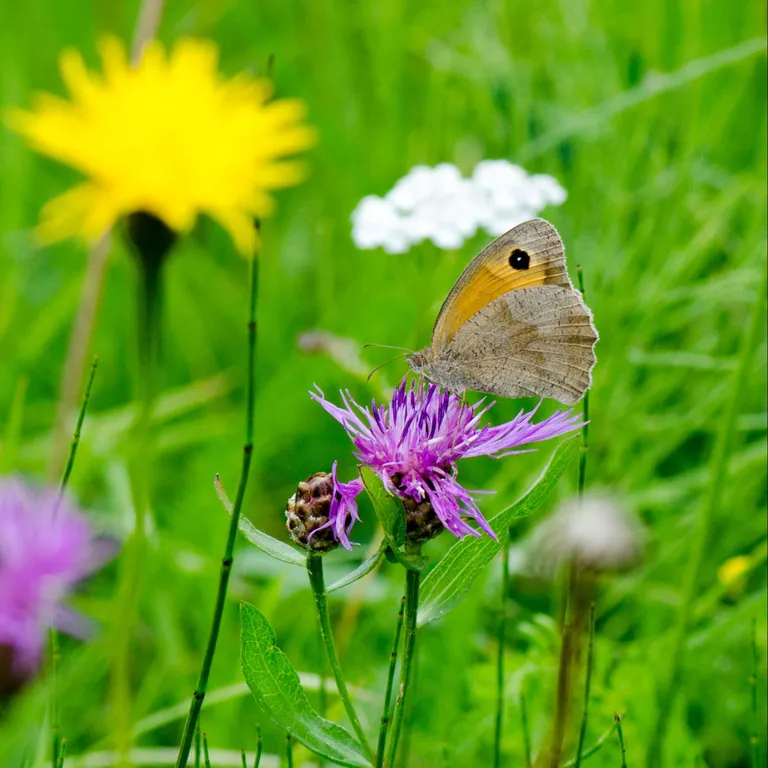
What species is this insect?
Maniola jurtina
